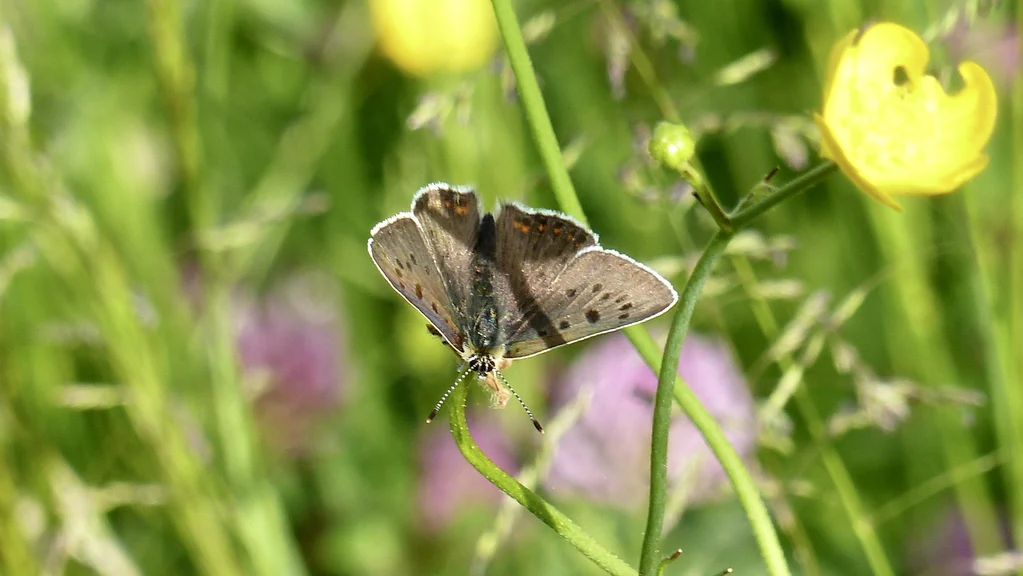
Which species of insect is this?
Lycaena tityrus (also Loweia tityrus)
